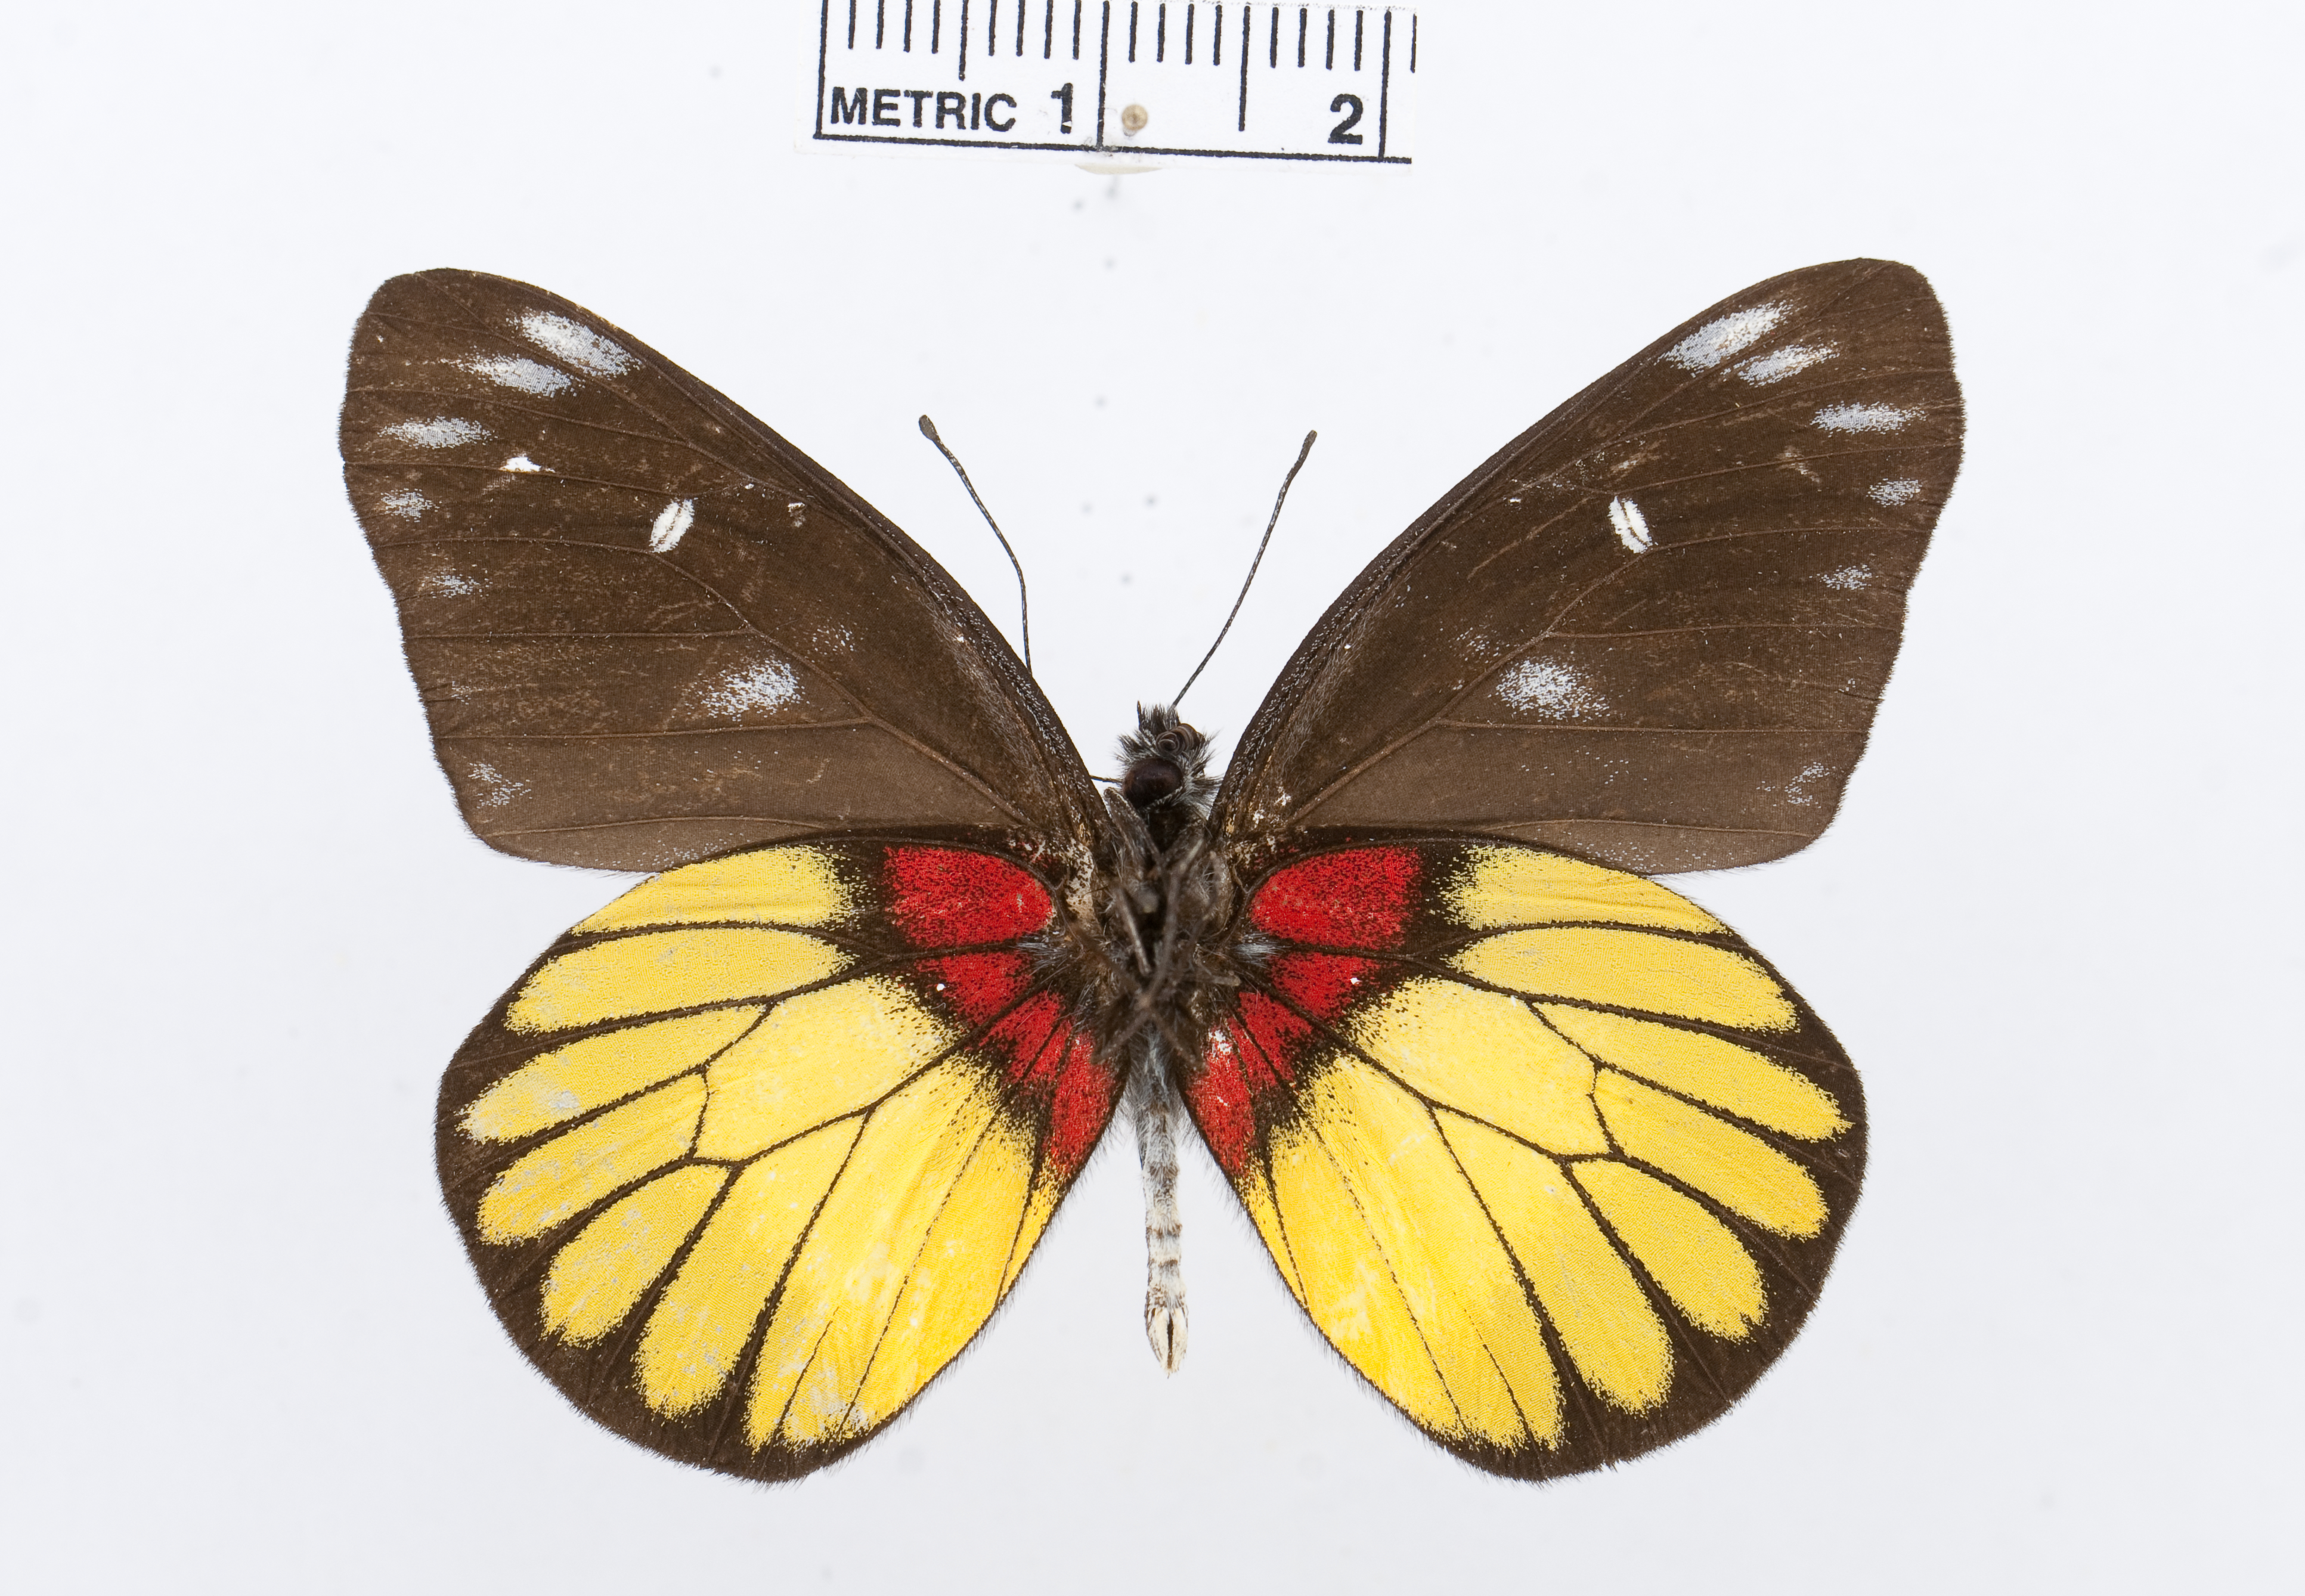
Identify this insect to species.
Delias crithoe
